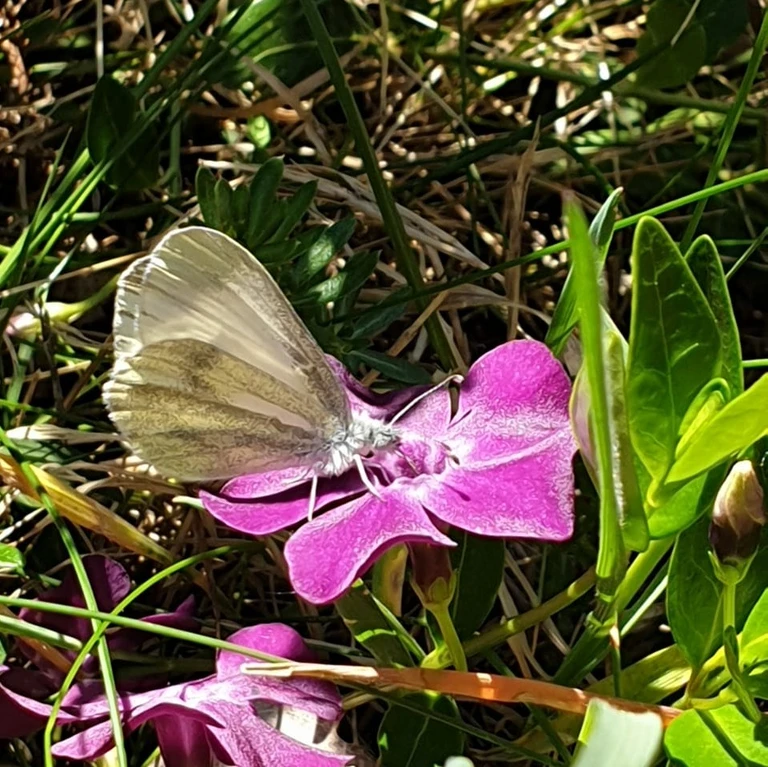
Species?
Leptidea sinapis/juvernica
